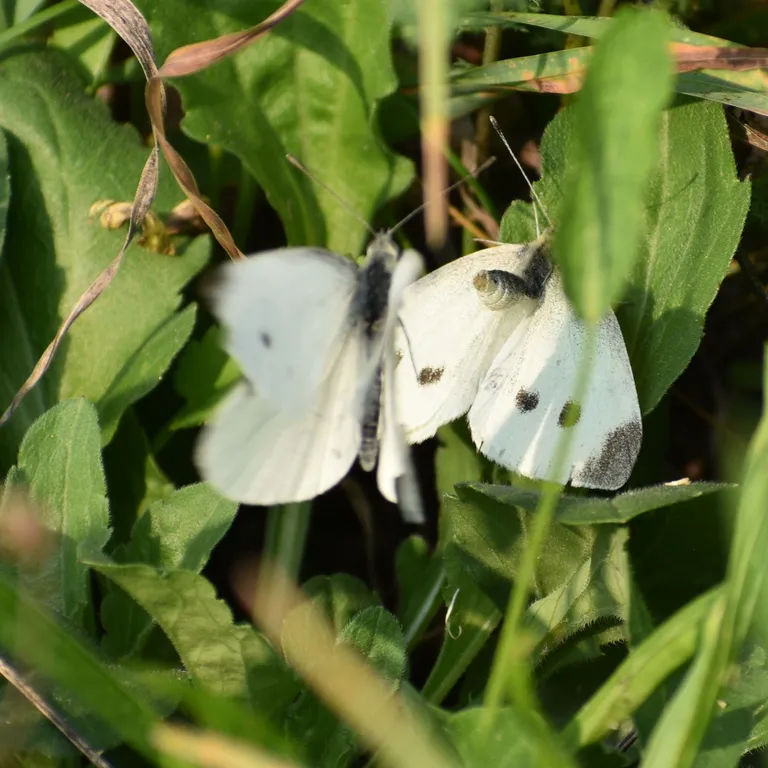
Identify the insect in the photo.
Pieris rapae
